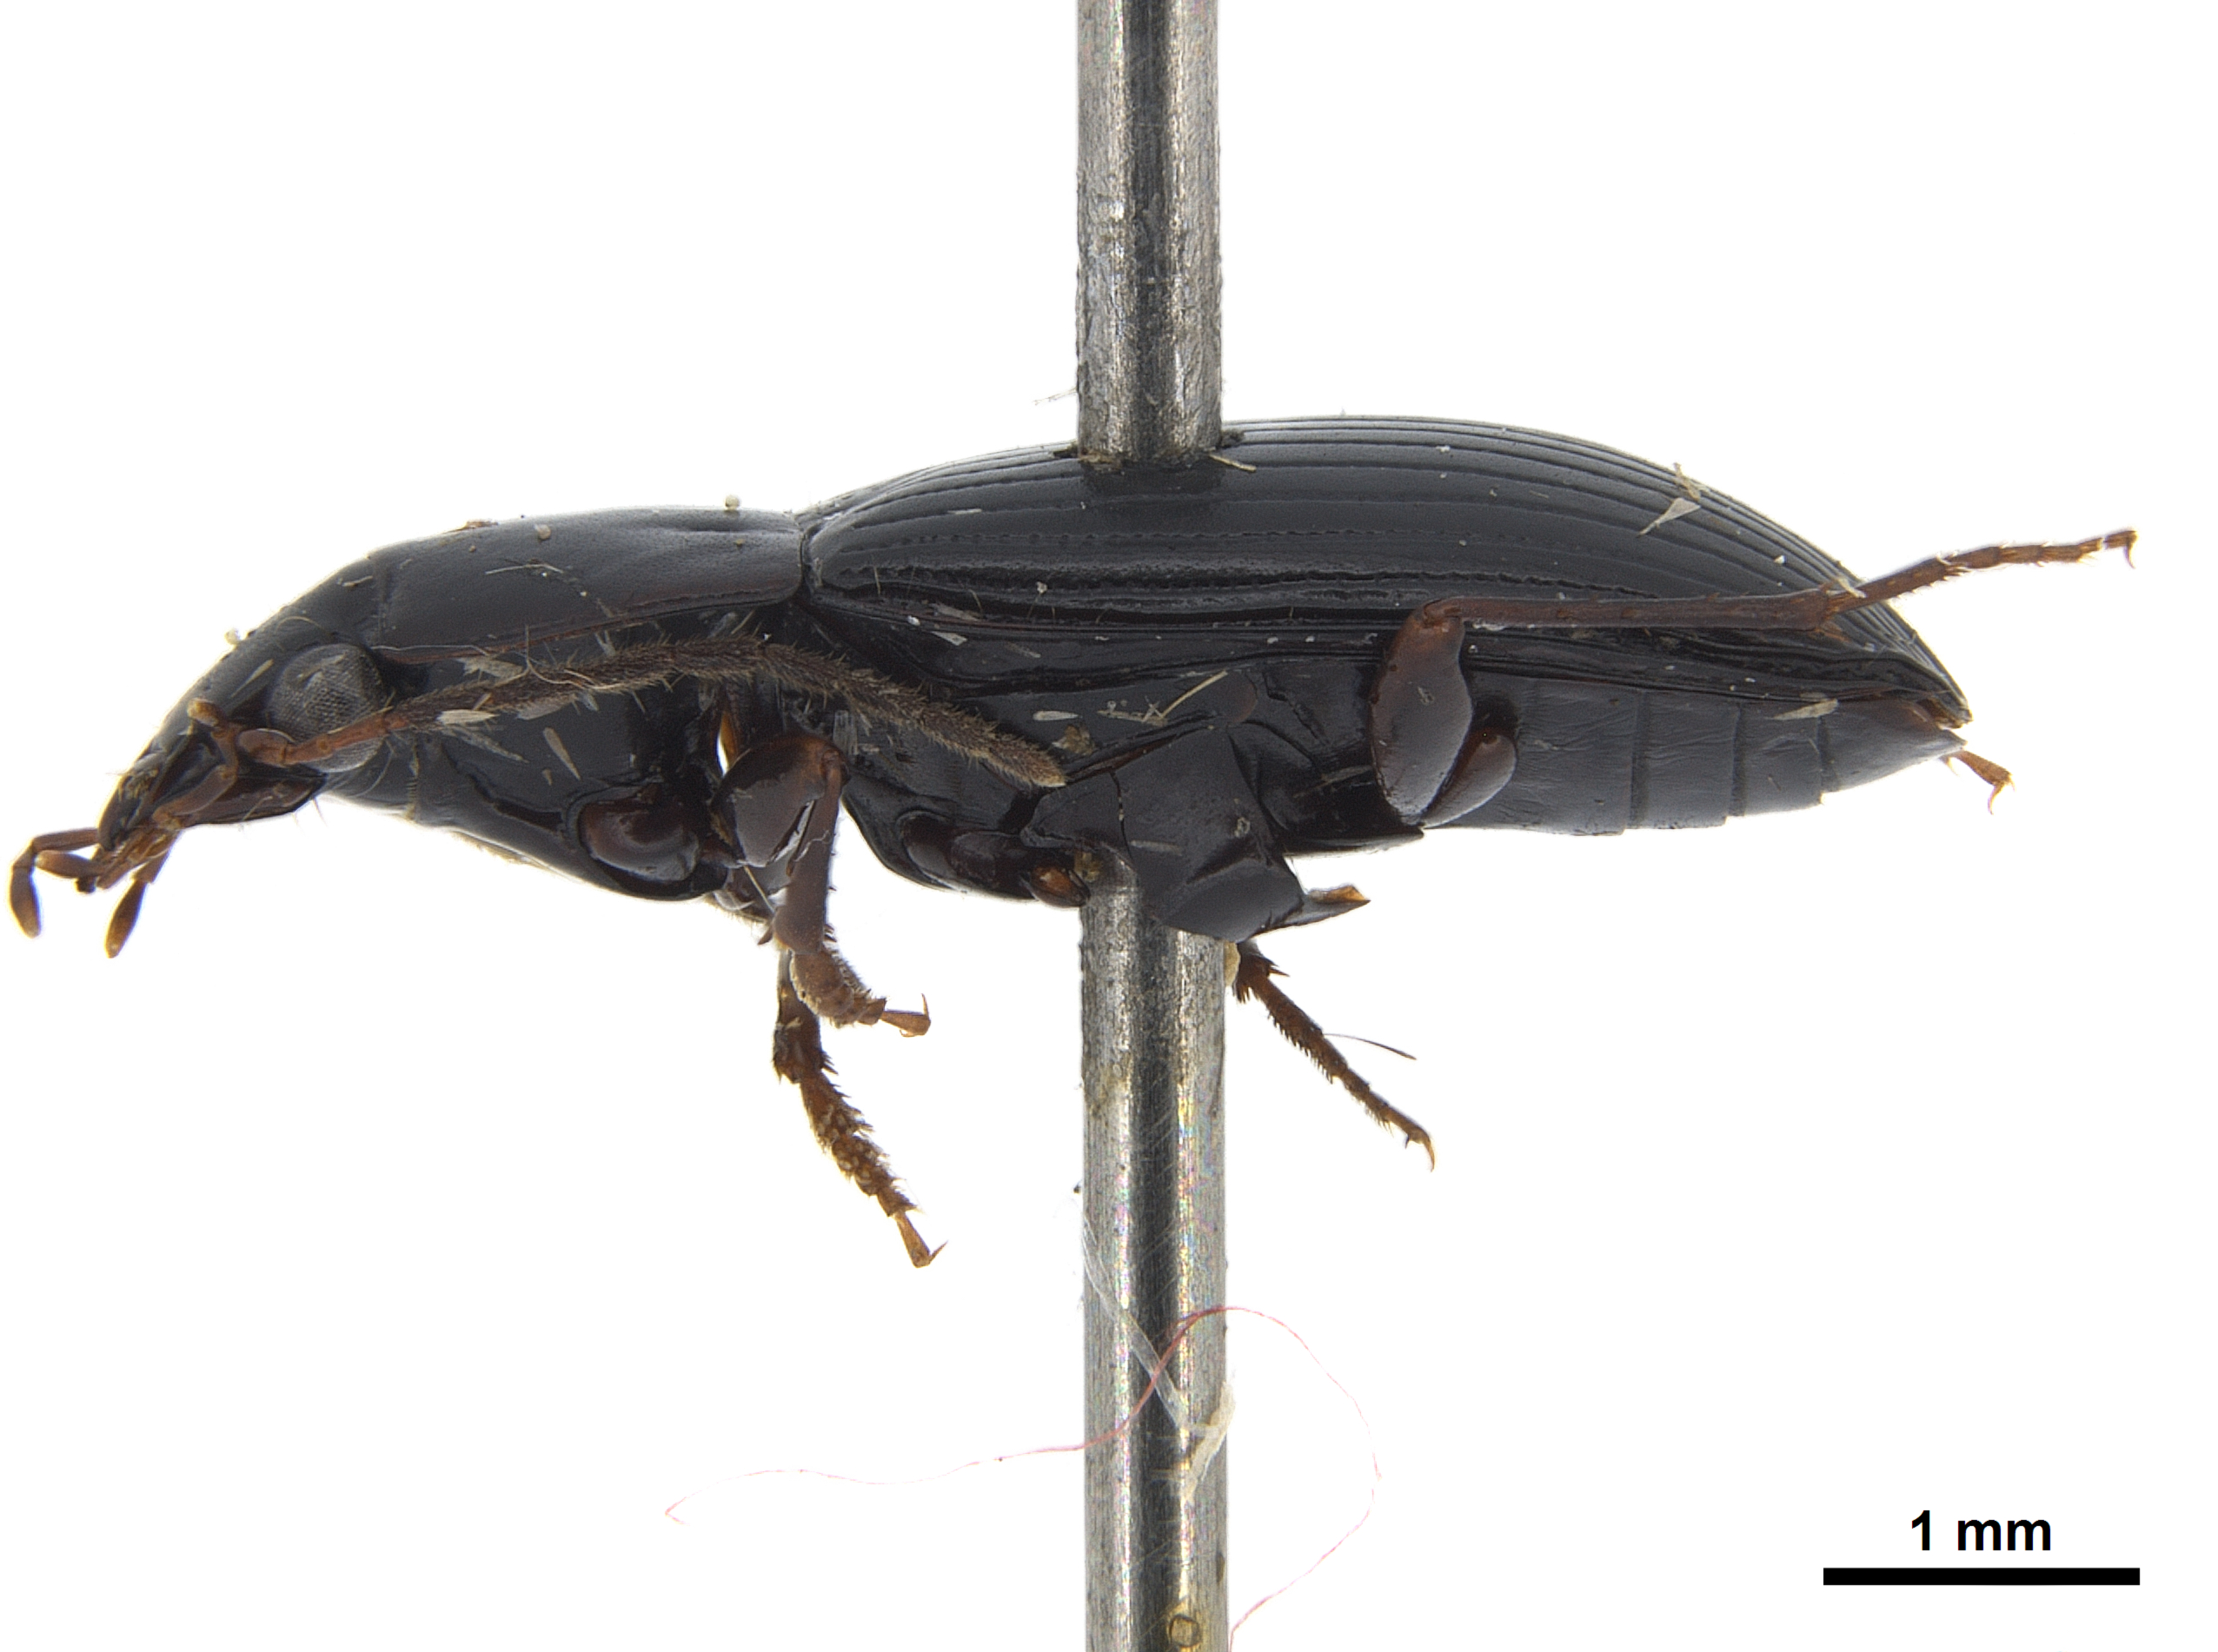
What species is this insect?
Anatrichis minuta
